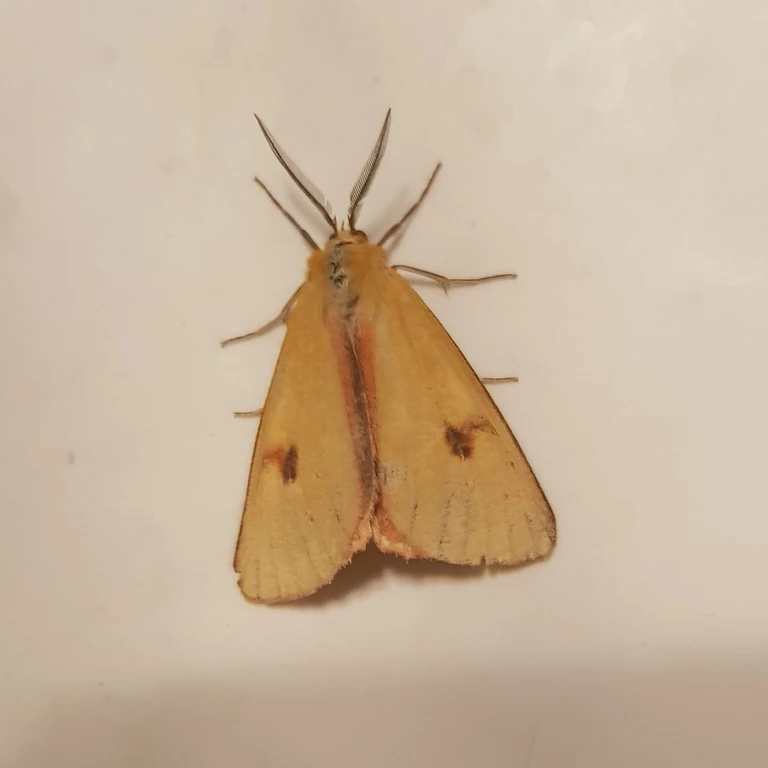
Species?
Diacrisia sannio
